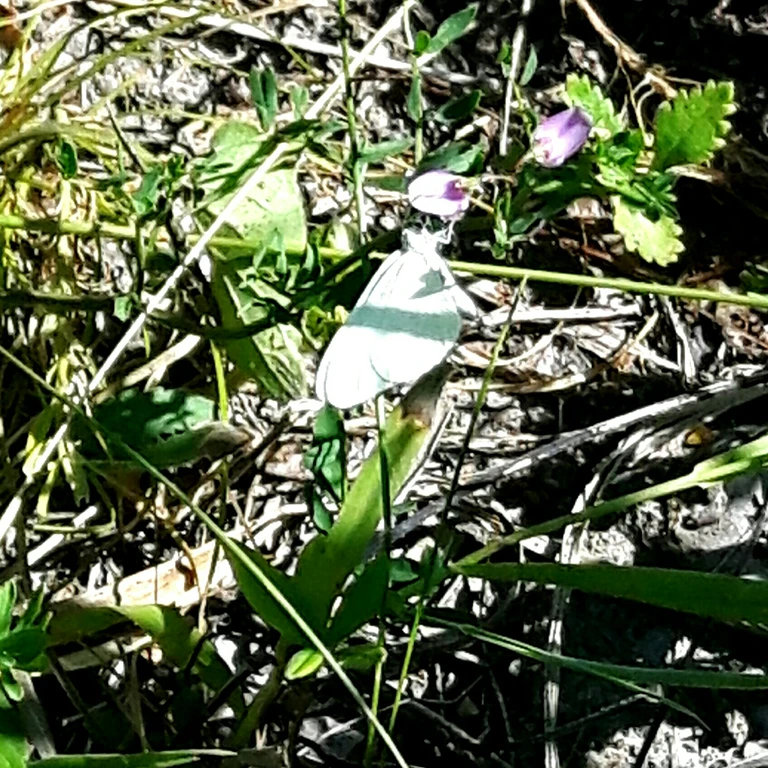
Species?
Leptidea sinapis/juvernica
